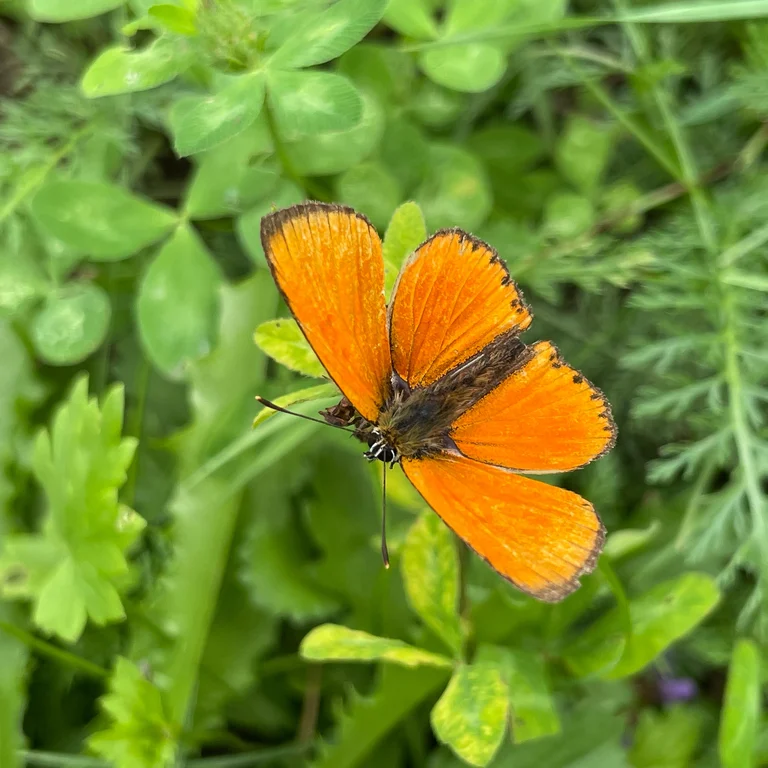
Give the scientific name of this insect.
Lycaena virgaureae
